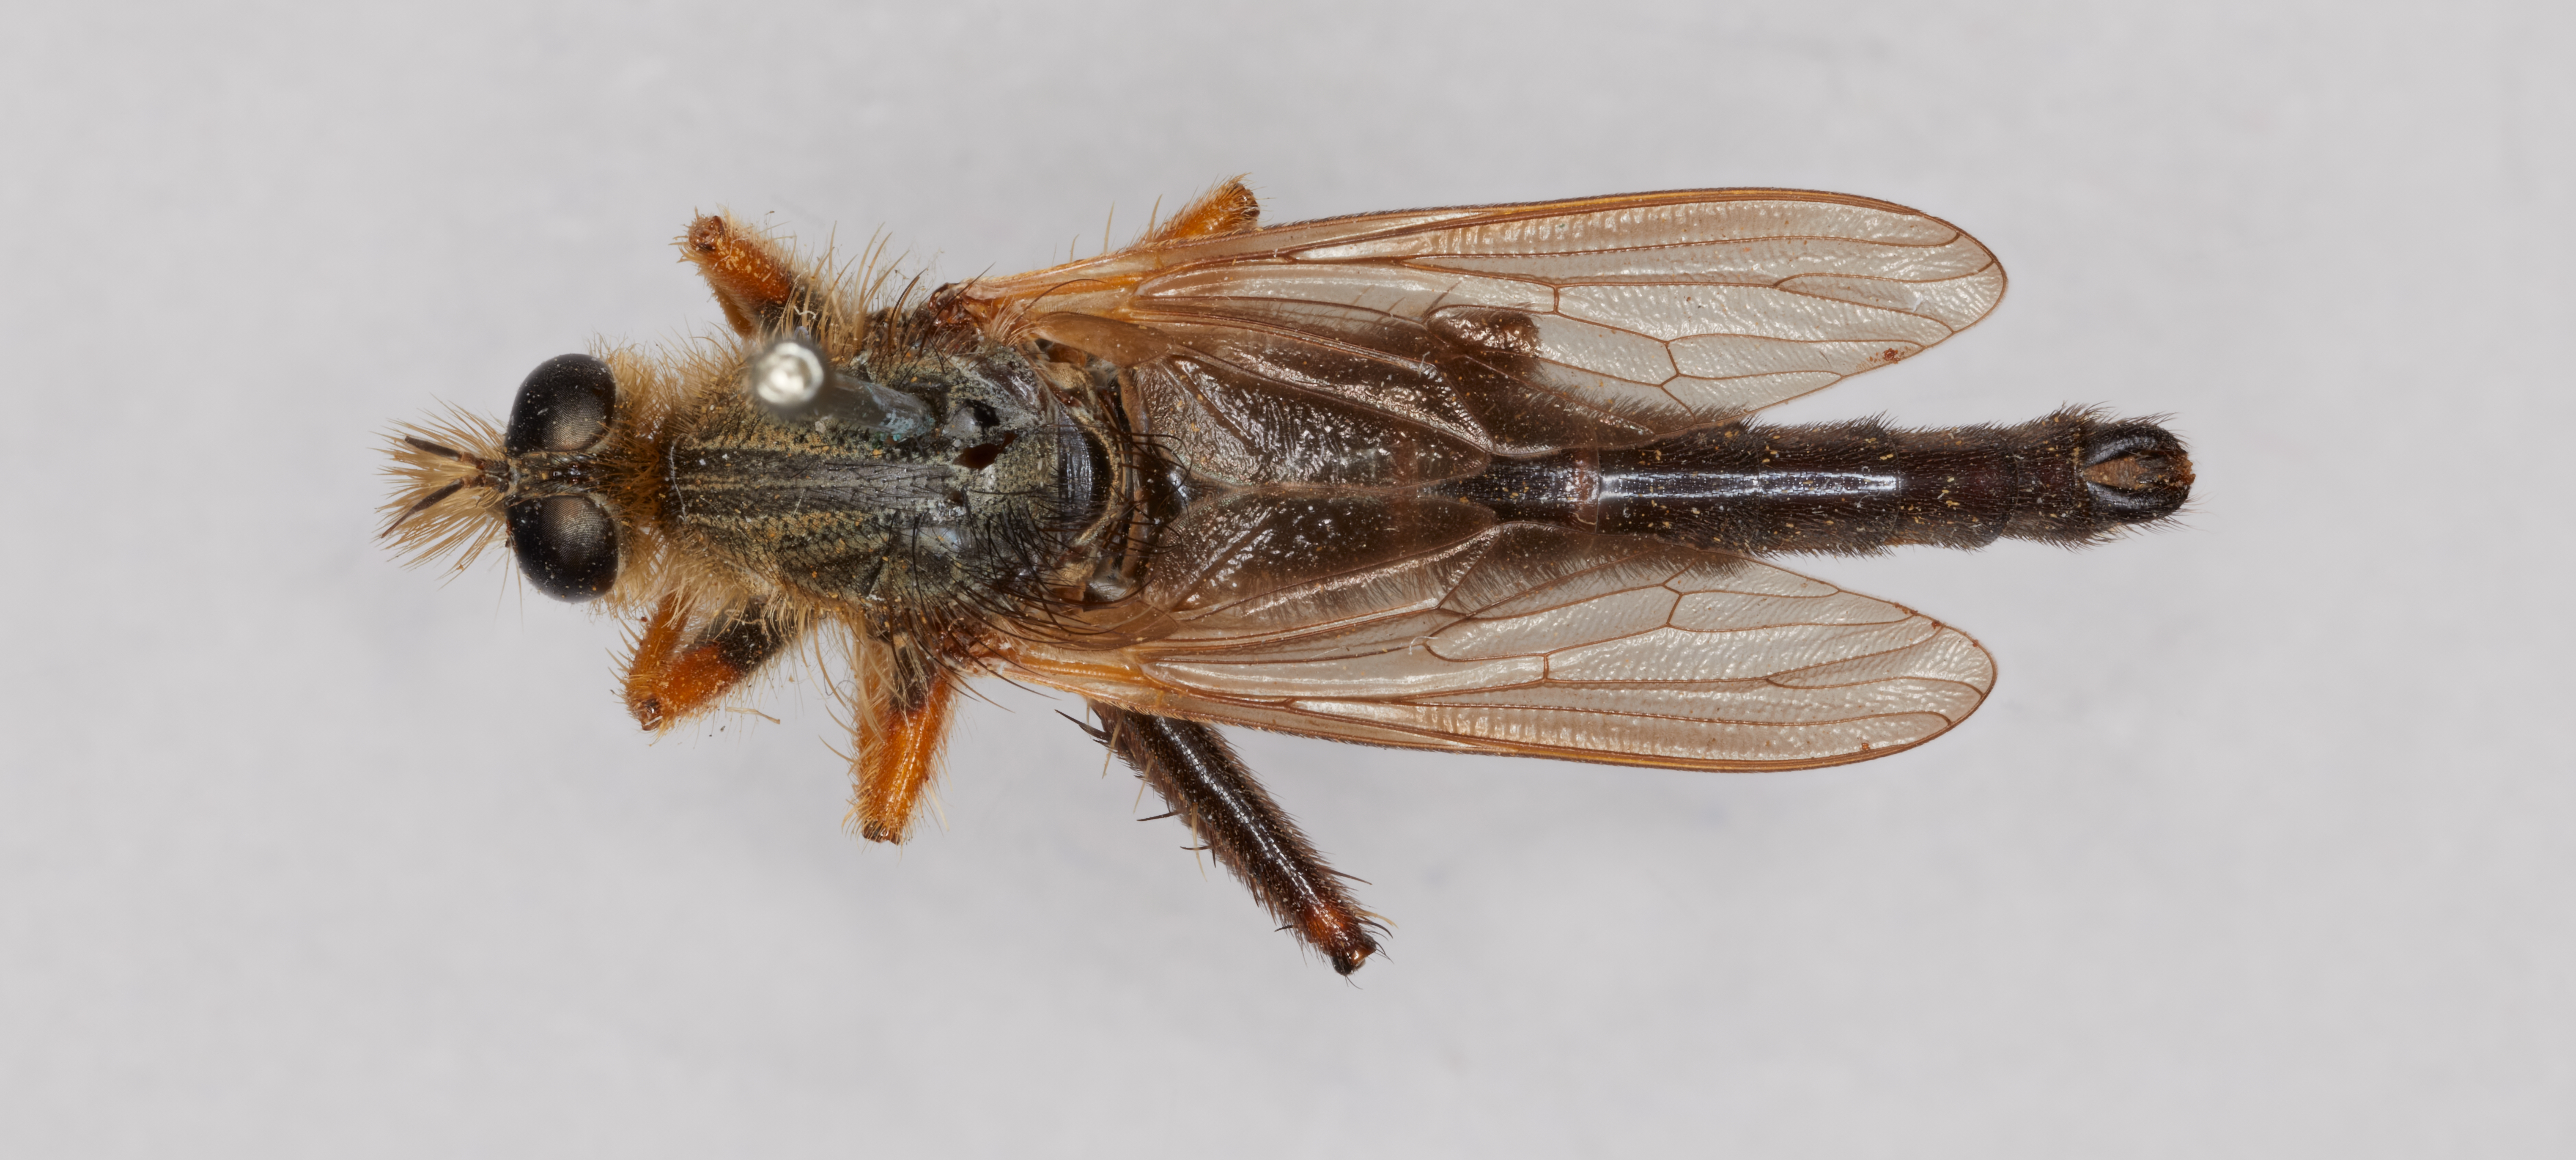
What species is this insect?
Stenopogon bakeri
